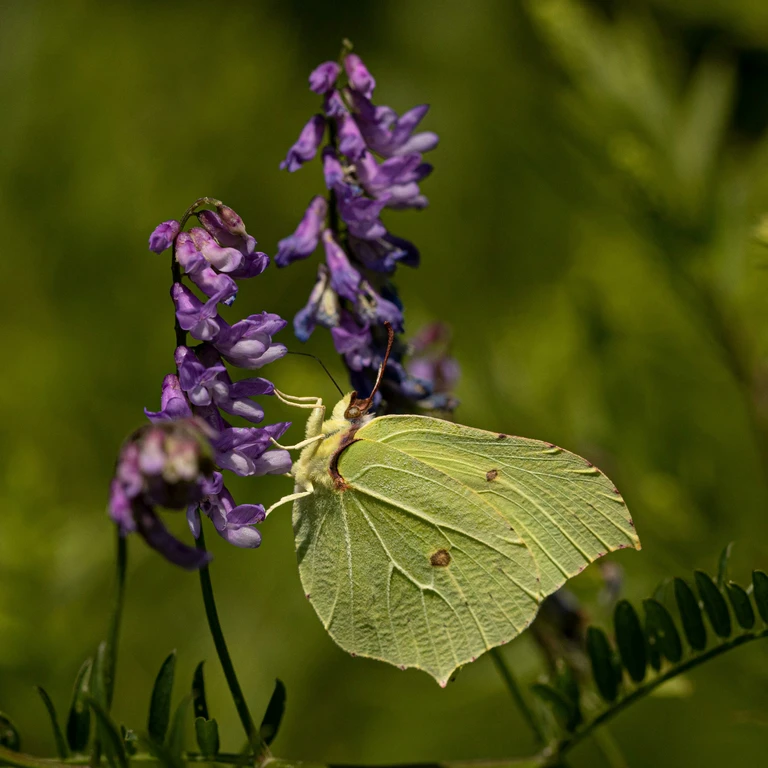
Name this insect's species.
Gonepteryx rhamni
